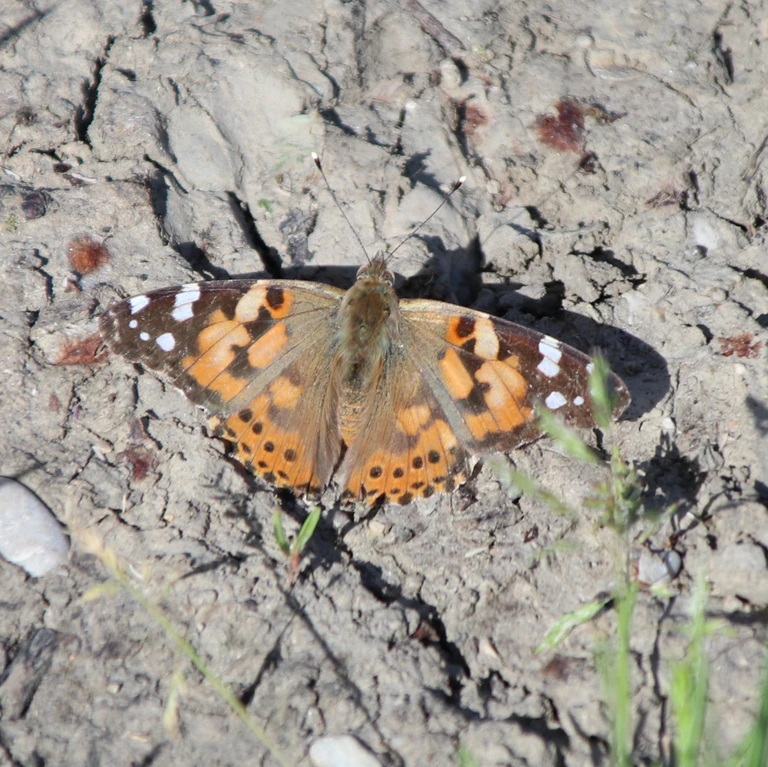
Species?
Vanessa cardui
